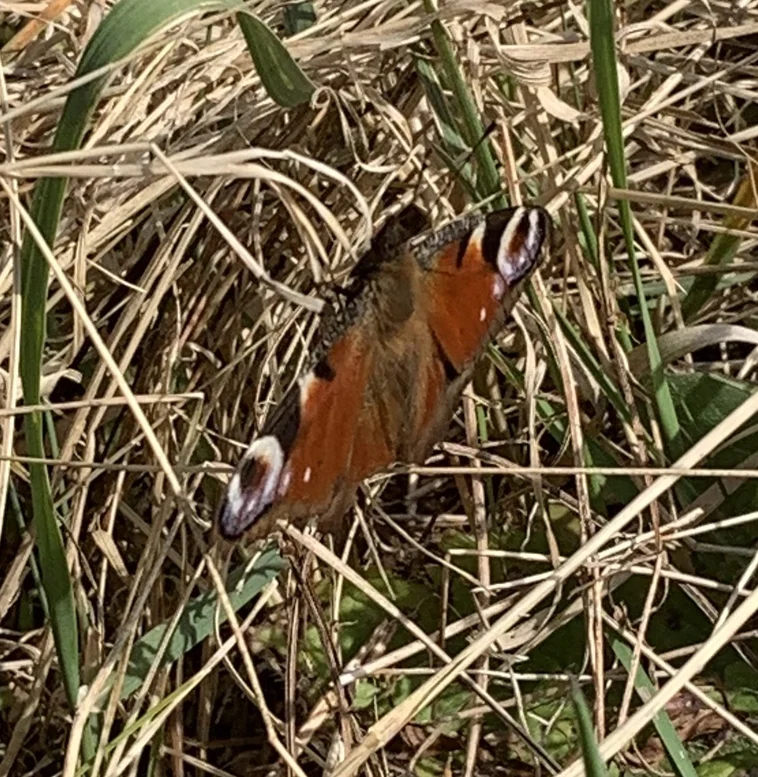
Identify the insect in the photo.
Aglais io
